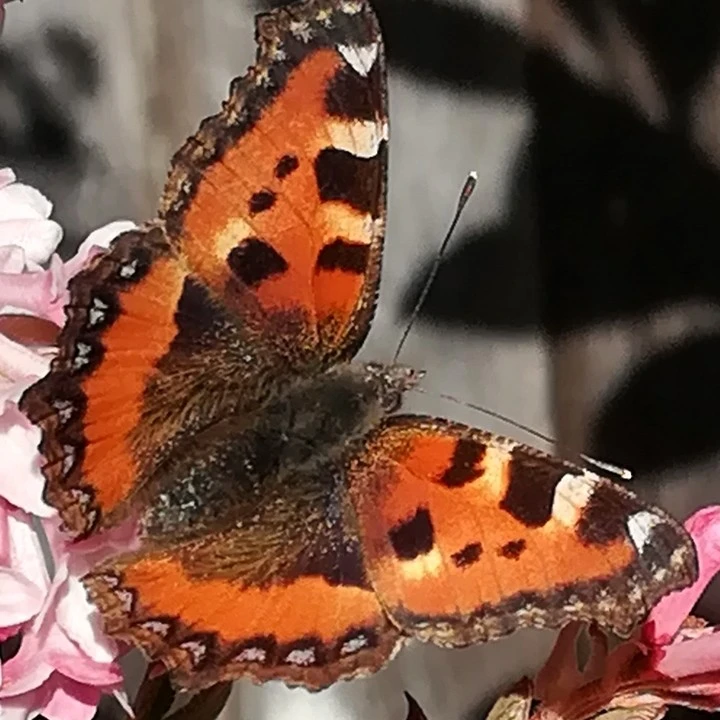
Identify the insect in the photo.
Aglais urticae
